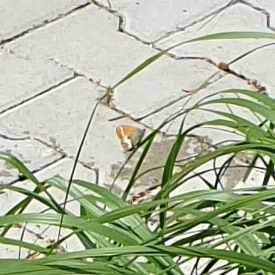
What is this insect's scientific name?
Coenonympha arcania
